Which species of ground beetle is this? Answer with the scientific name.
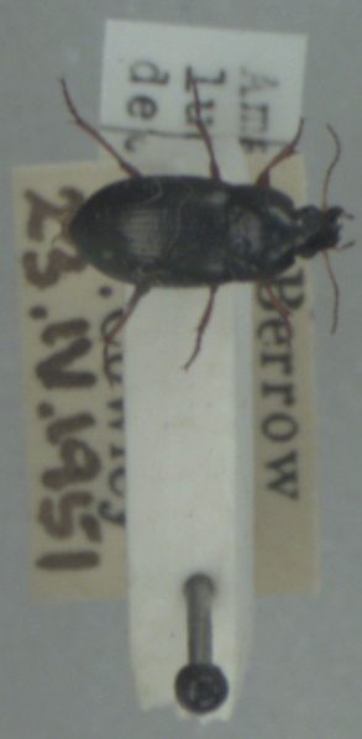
Amara lucida
